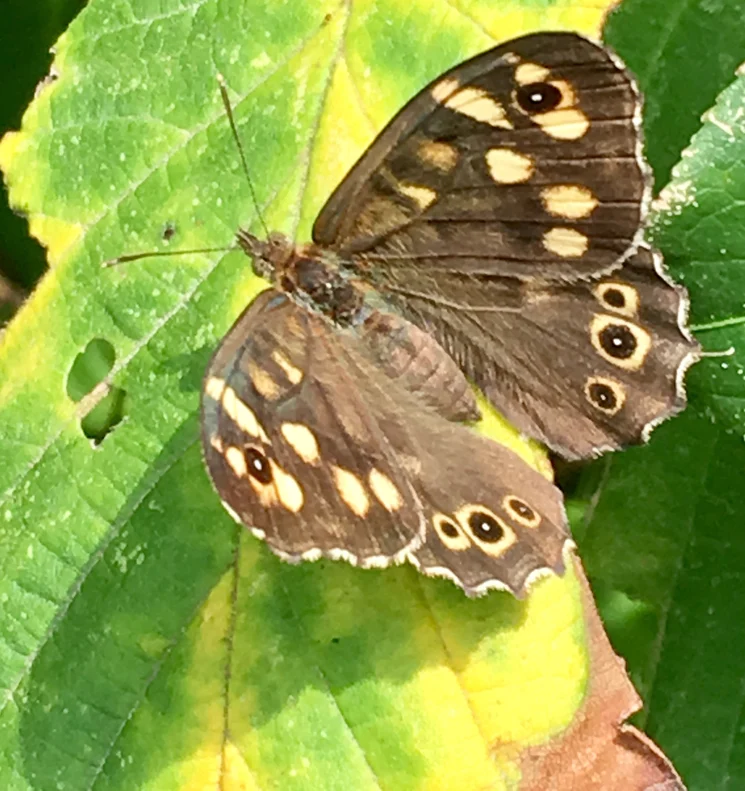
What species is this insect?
Pararge aegeria
